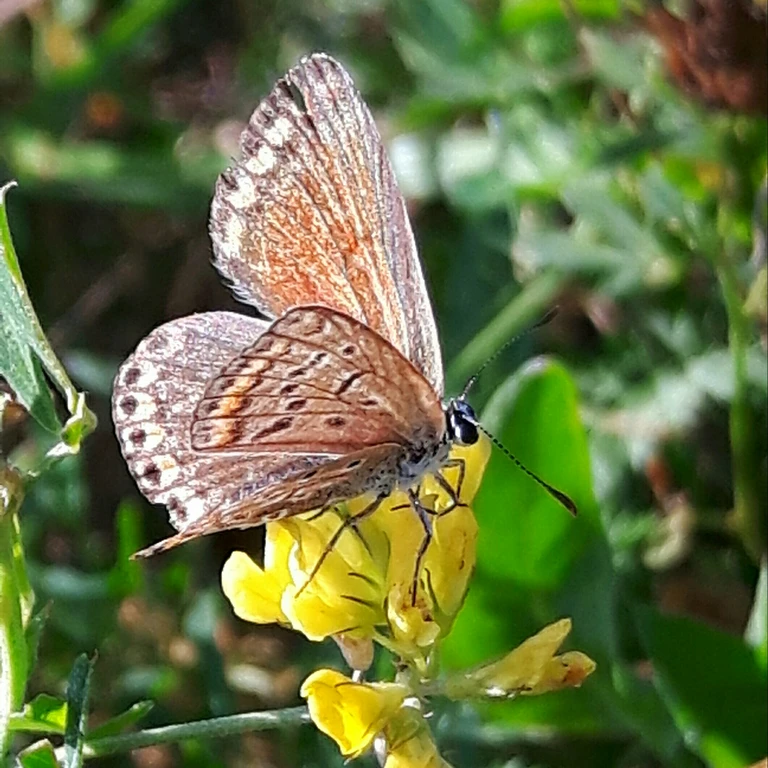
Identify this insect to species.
Polyommatus icarus
